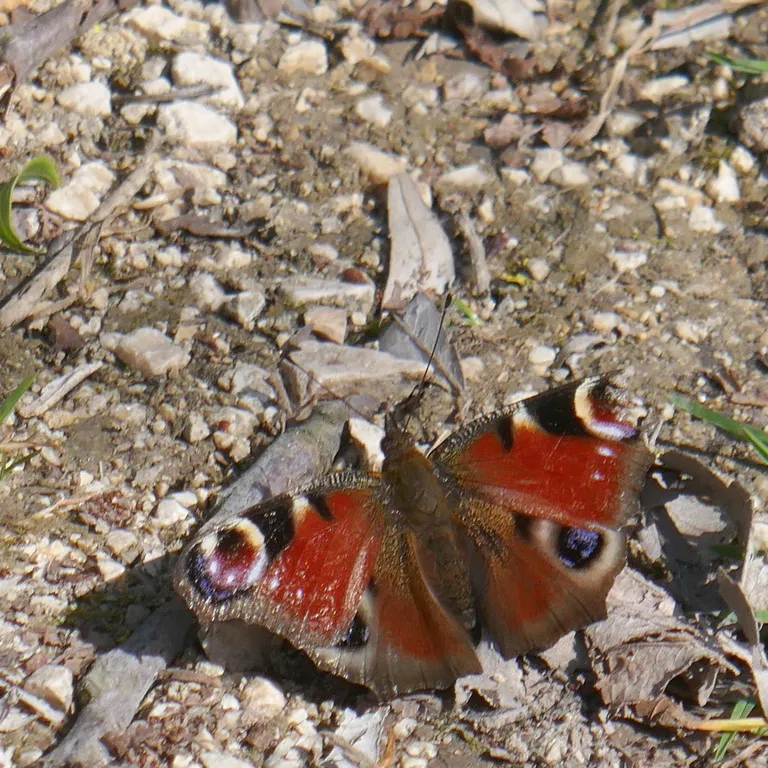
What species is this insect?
Aglais io
